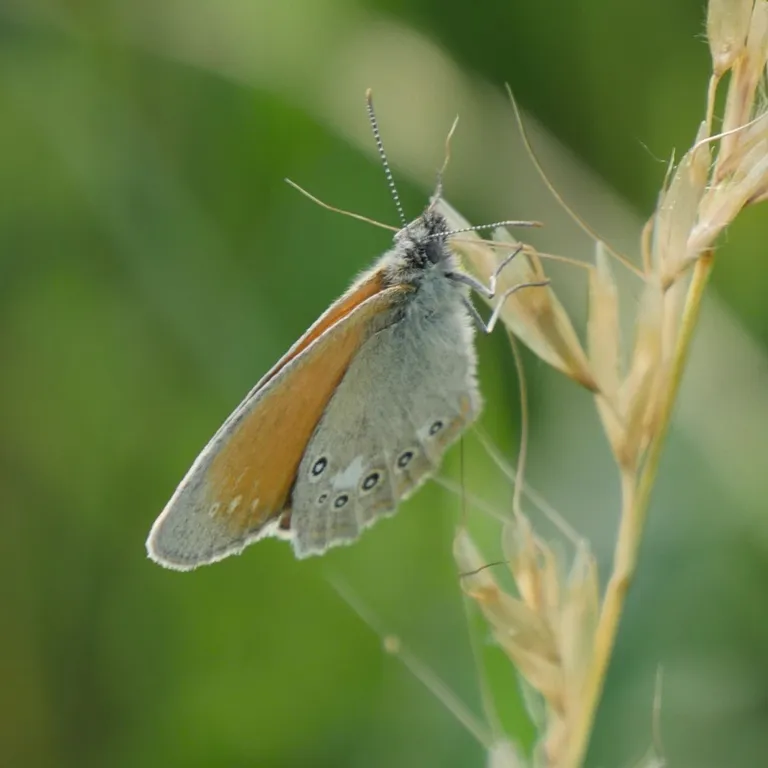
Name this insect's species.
Coenonympha glycerion (also Coenonympha iphis)
